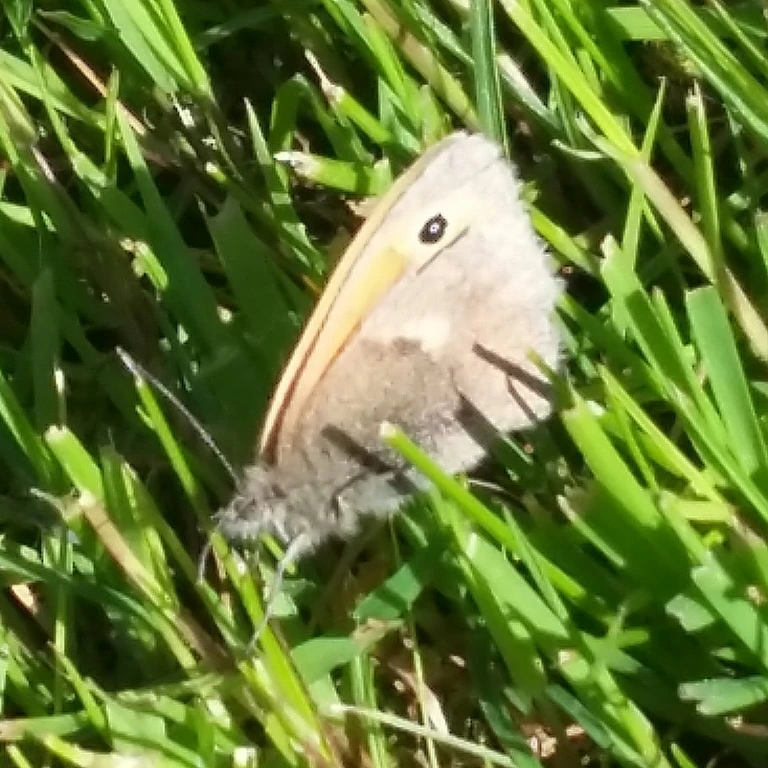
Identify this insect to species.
Coenonympha pamphilus
